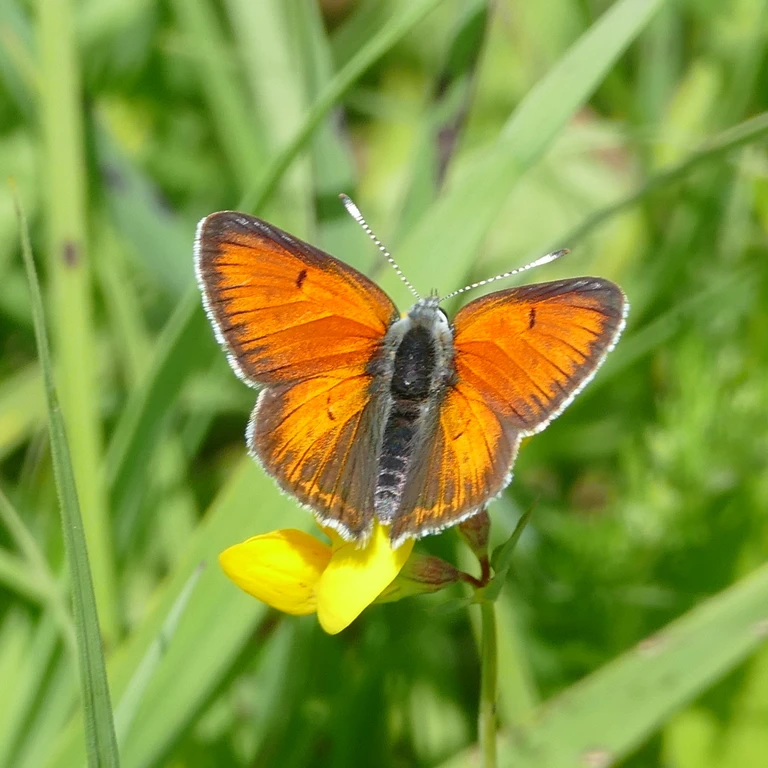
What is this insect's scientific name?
Lycaena hippothoe (also Palaeochrysophanus hippothoe)
